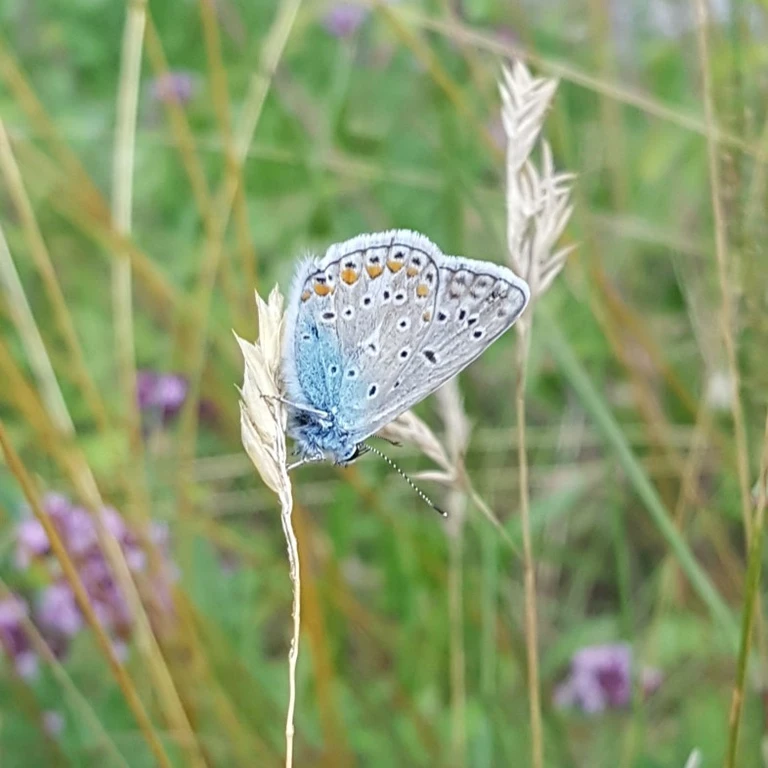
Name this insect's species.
Polyommatus icarus
